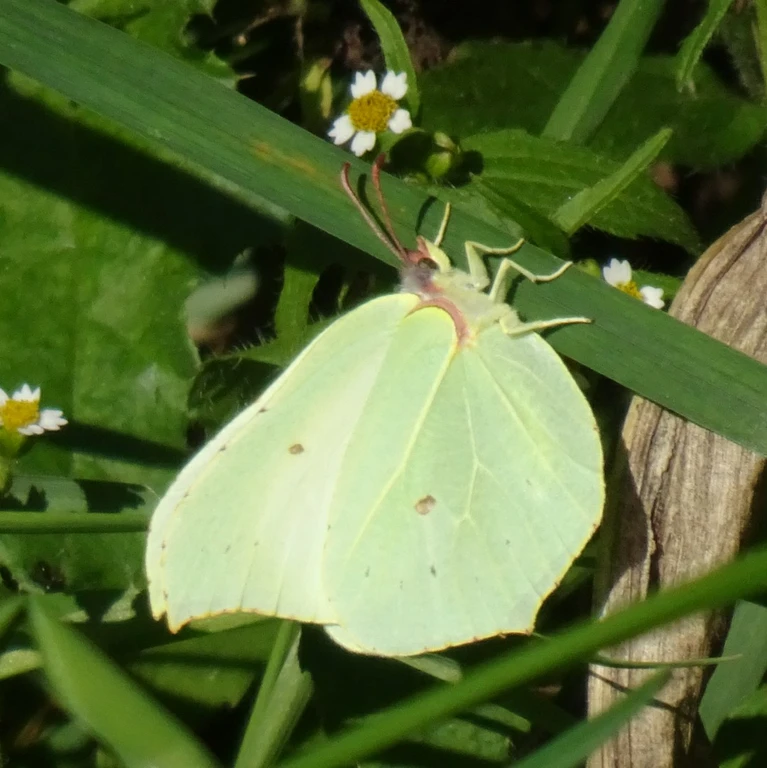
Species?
Gonepteryx rhamni
